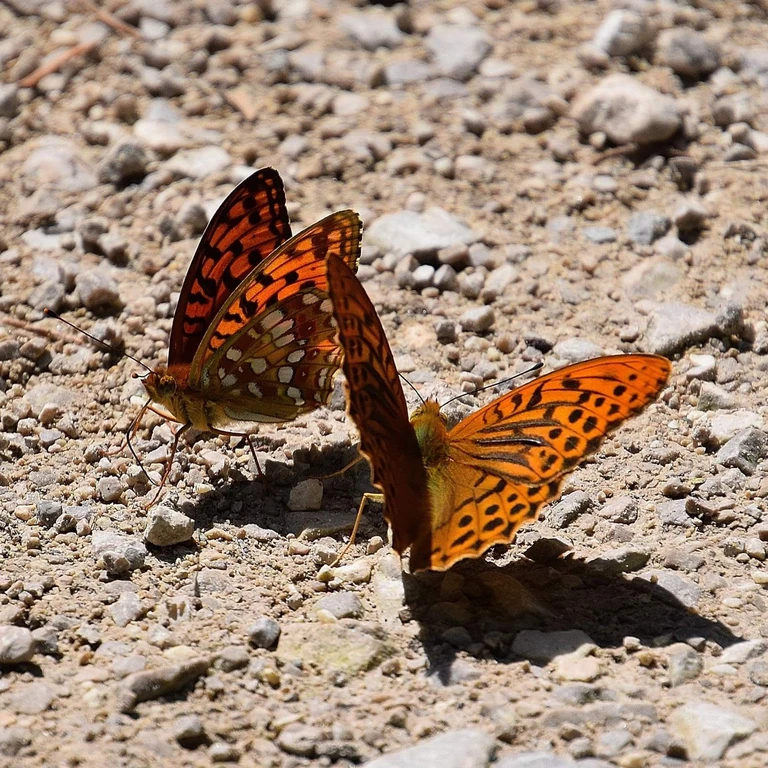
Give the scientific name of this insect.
Fabriciana adippe
